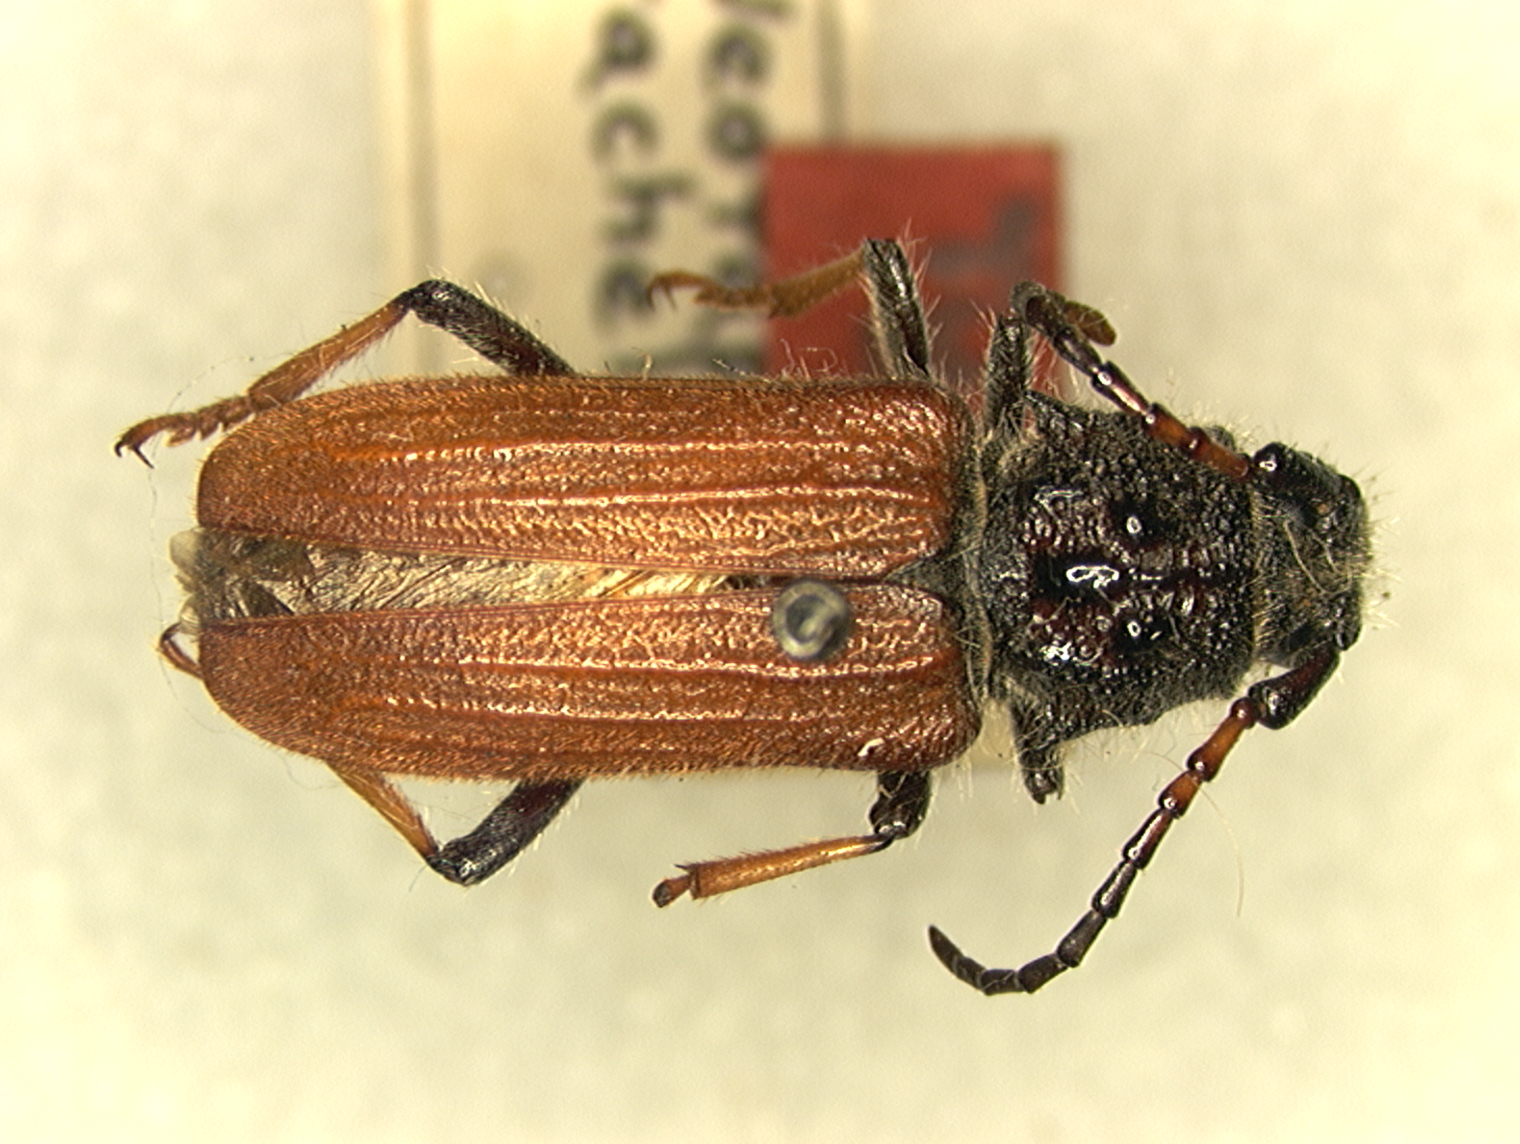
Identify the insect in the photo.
Neotaphos rachelis
